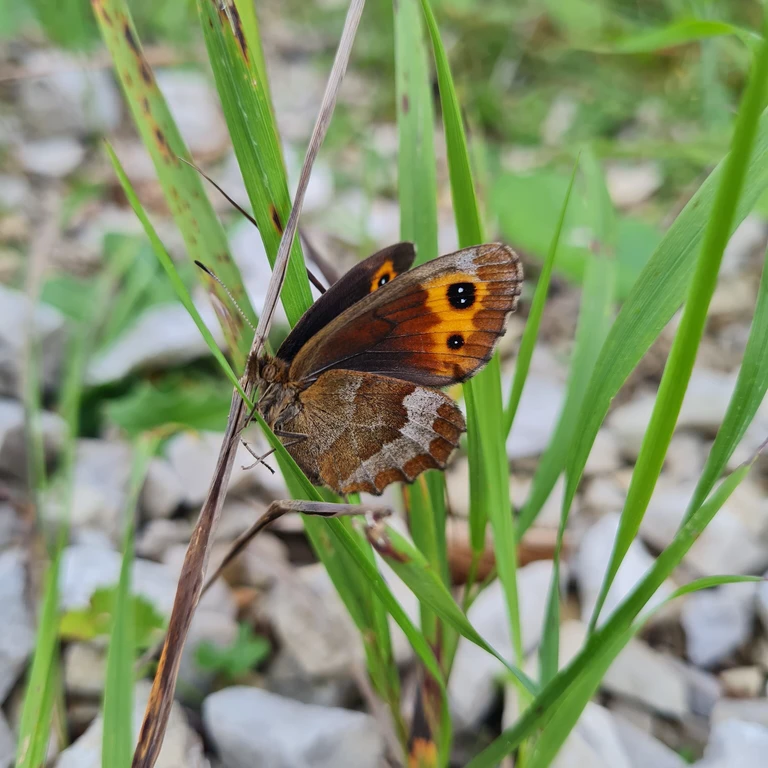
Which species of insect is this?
Erebia aethiops
